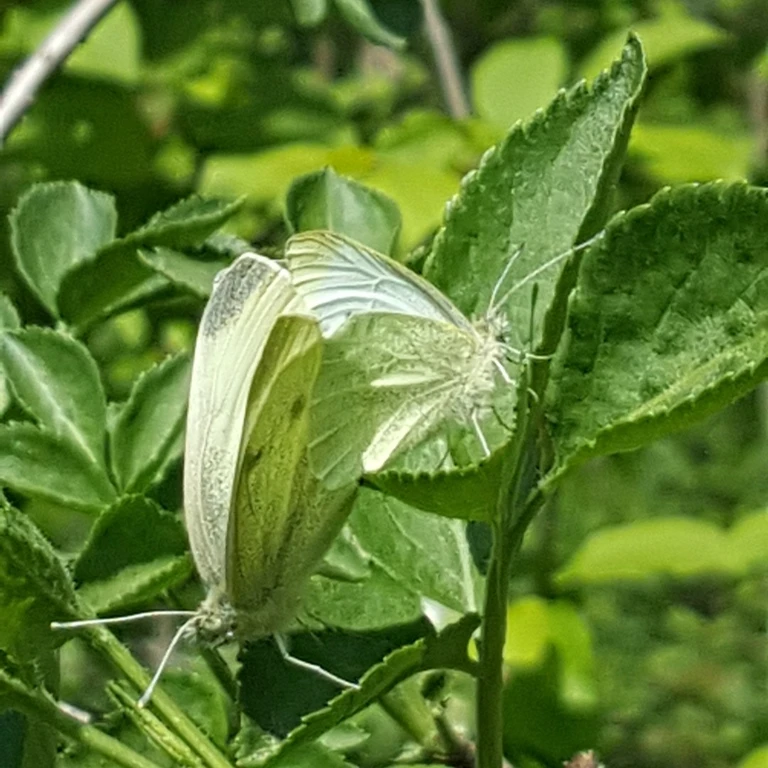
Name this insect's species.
Pieris rapae
